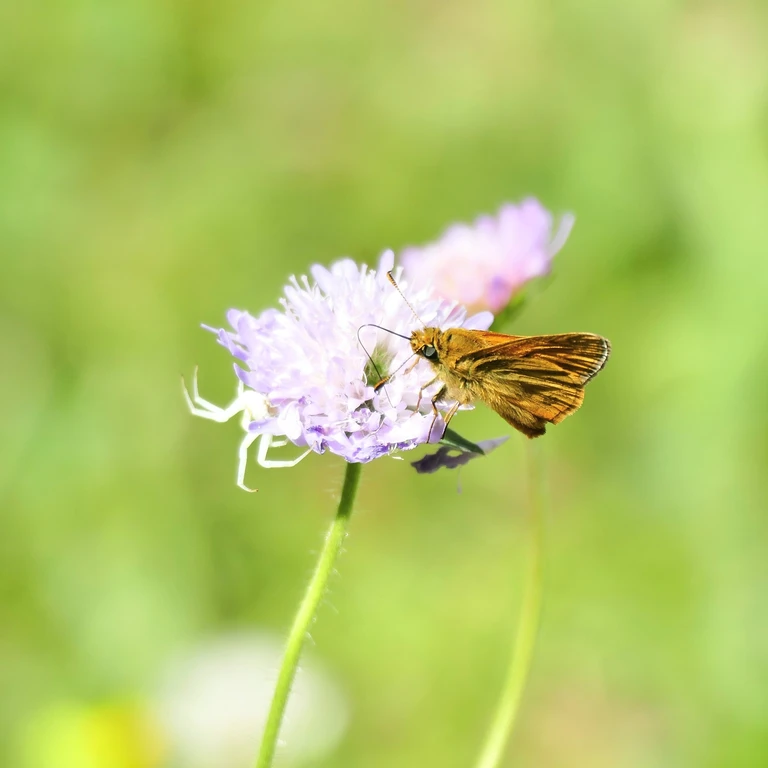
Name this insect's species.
Ochlodes sylvanus (also Ochlodes venata)
